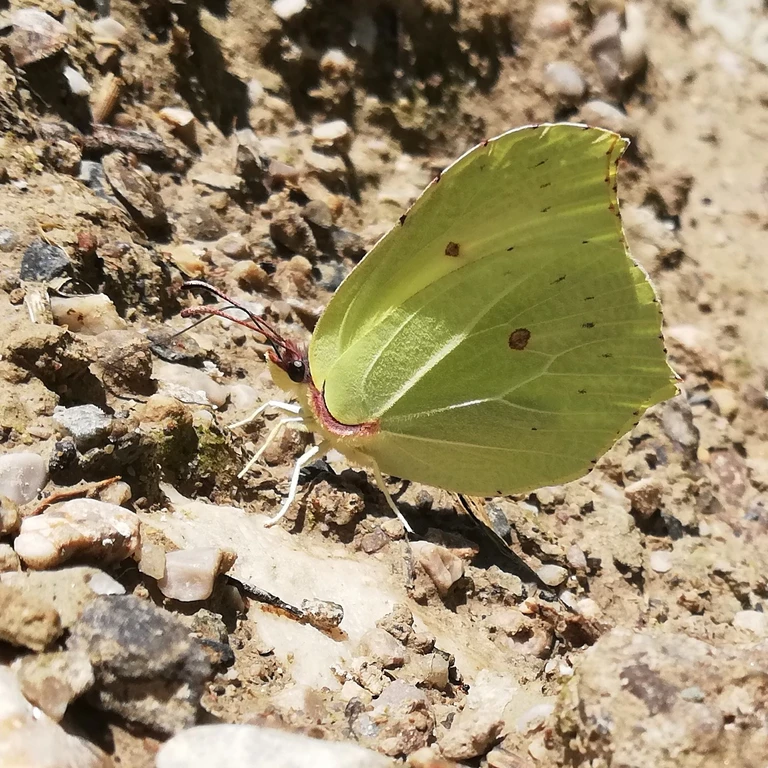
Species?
Gonepteryx rhamni
